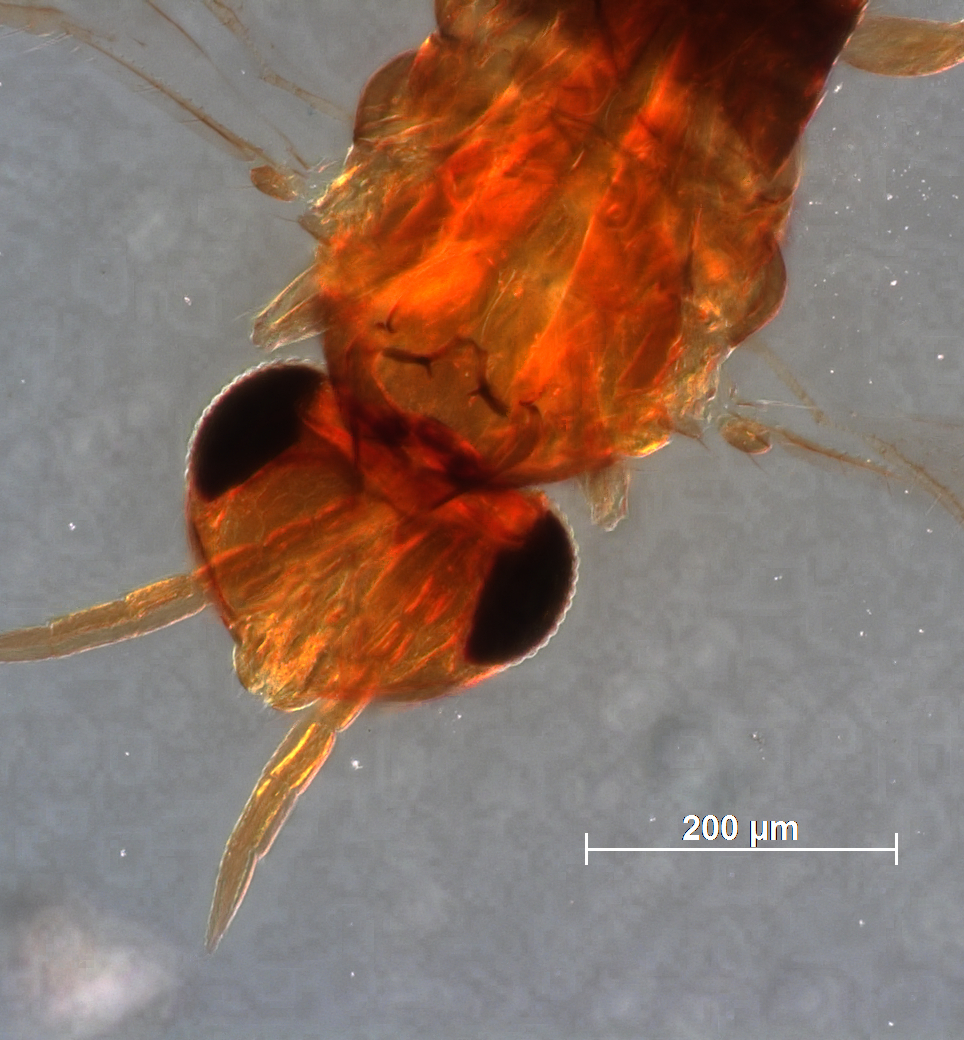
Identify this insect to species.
Prospalta berlesei
